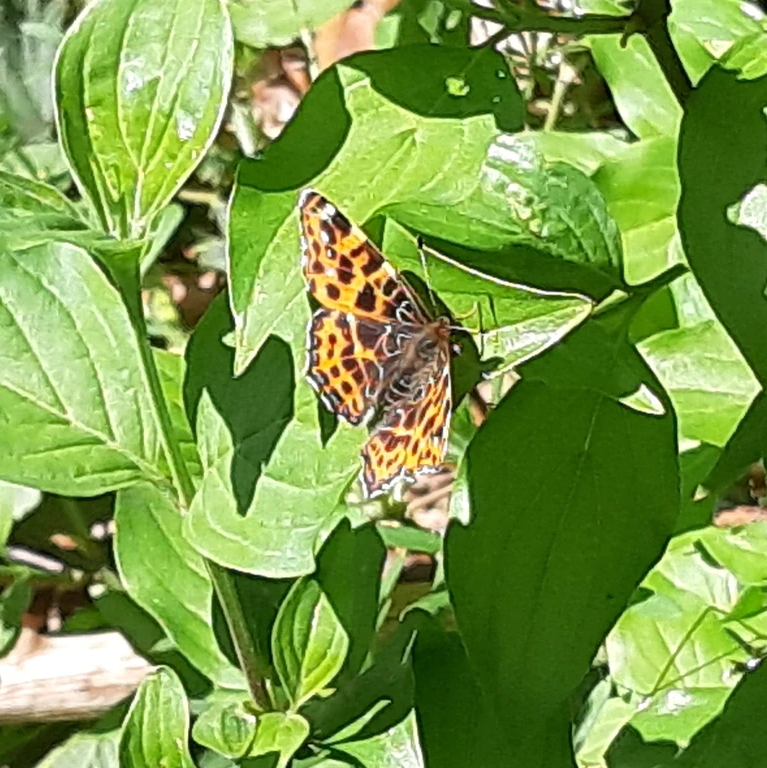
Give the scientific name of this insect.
Araschnia levana
